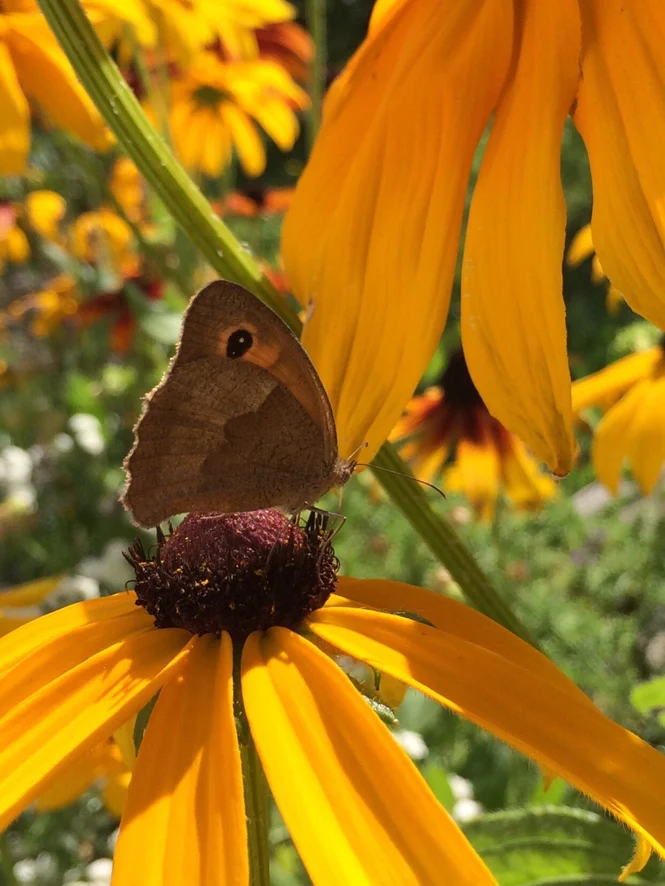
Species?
Maniola jurtina
